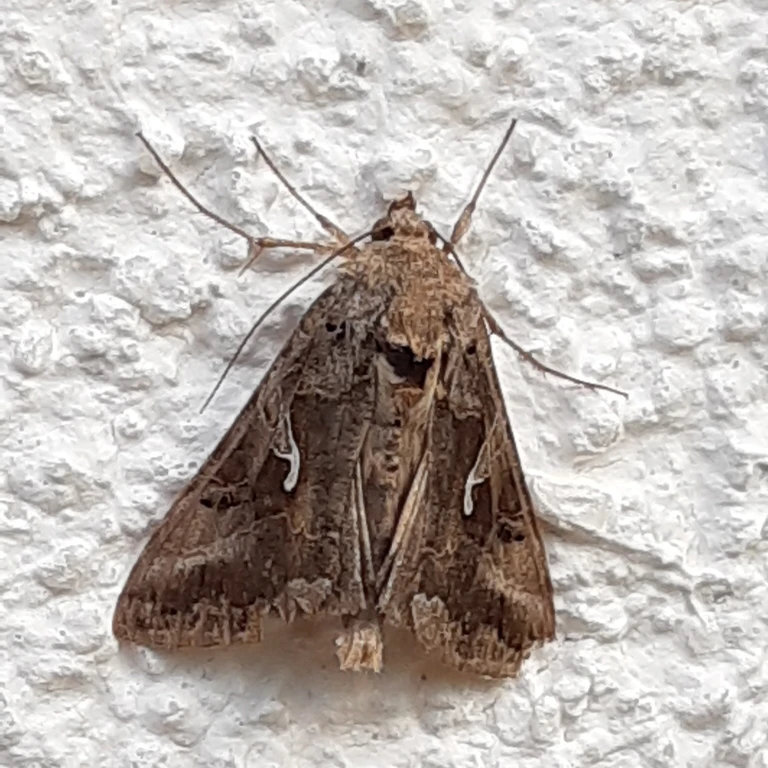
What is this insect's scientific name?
Autographa gamma
